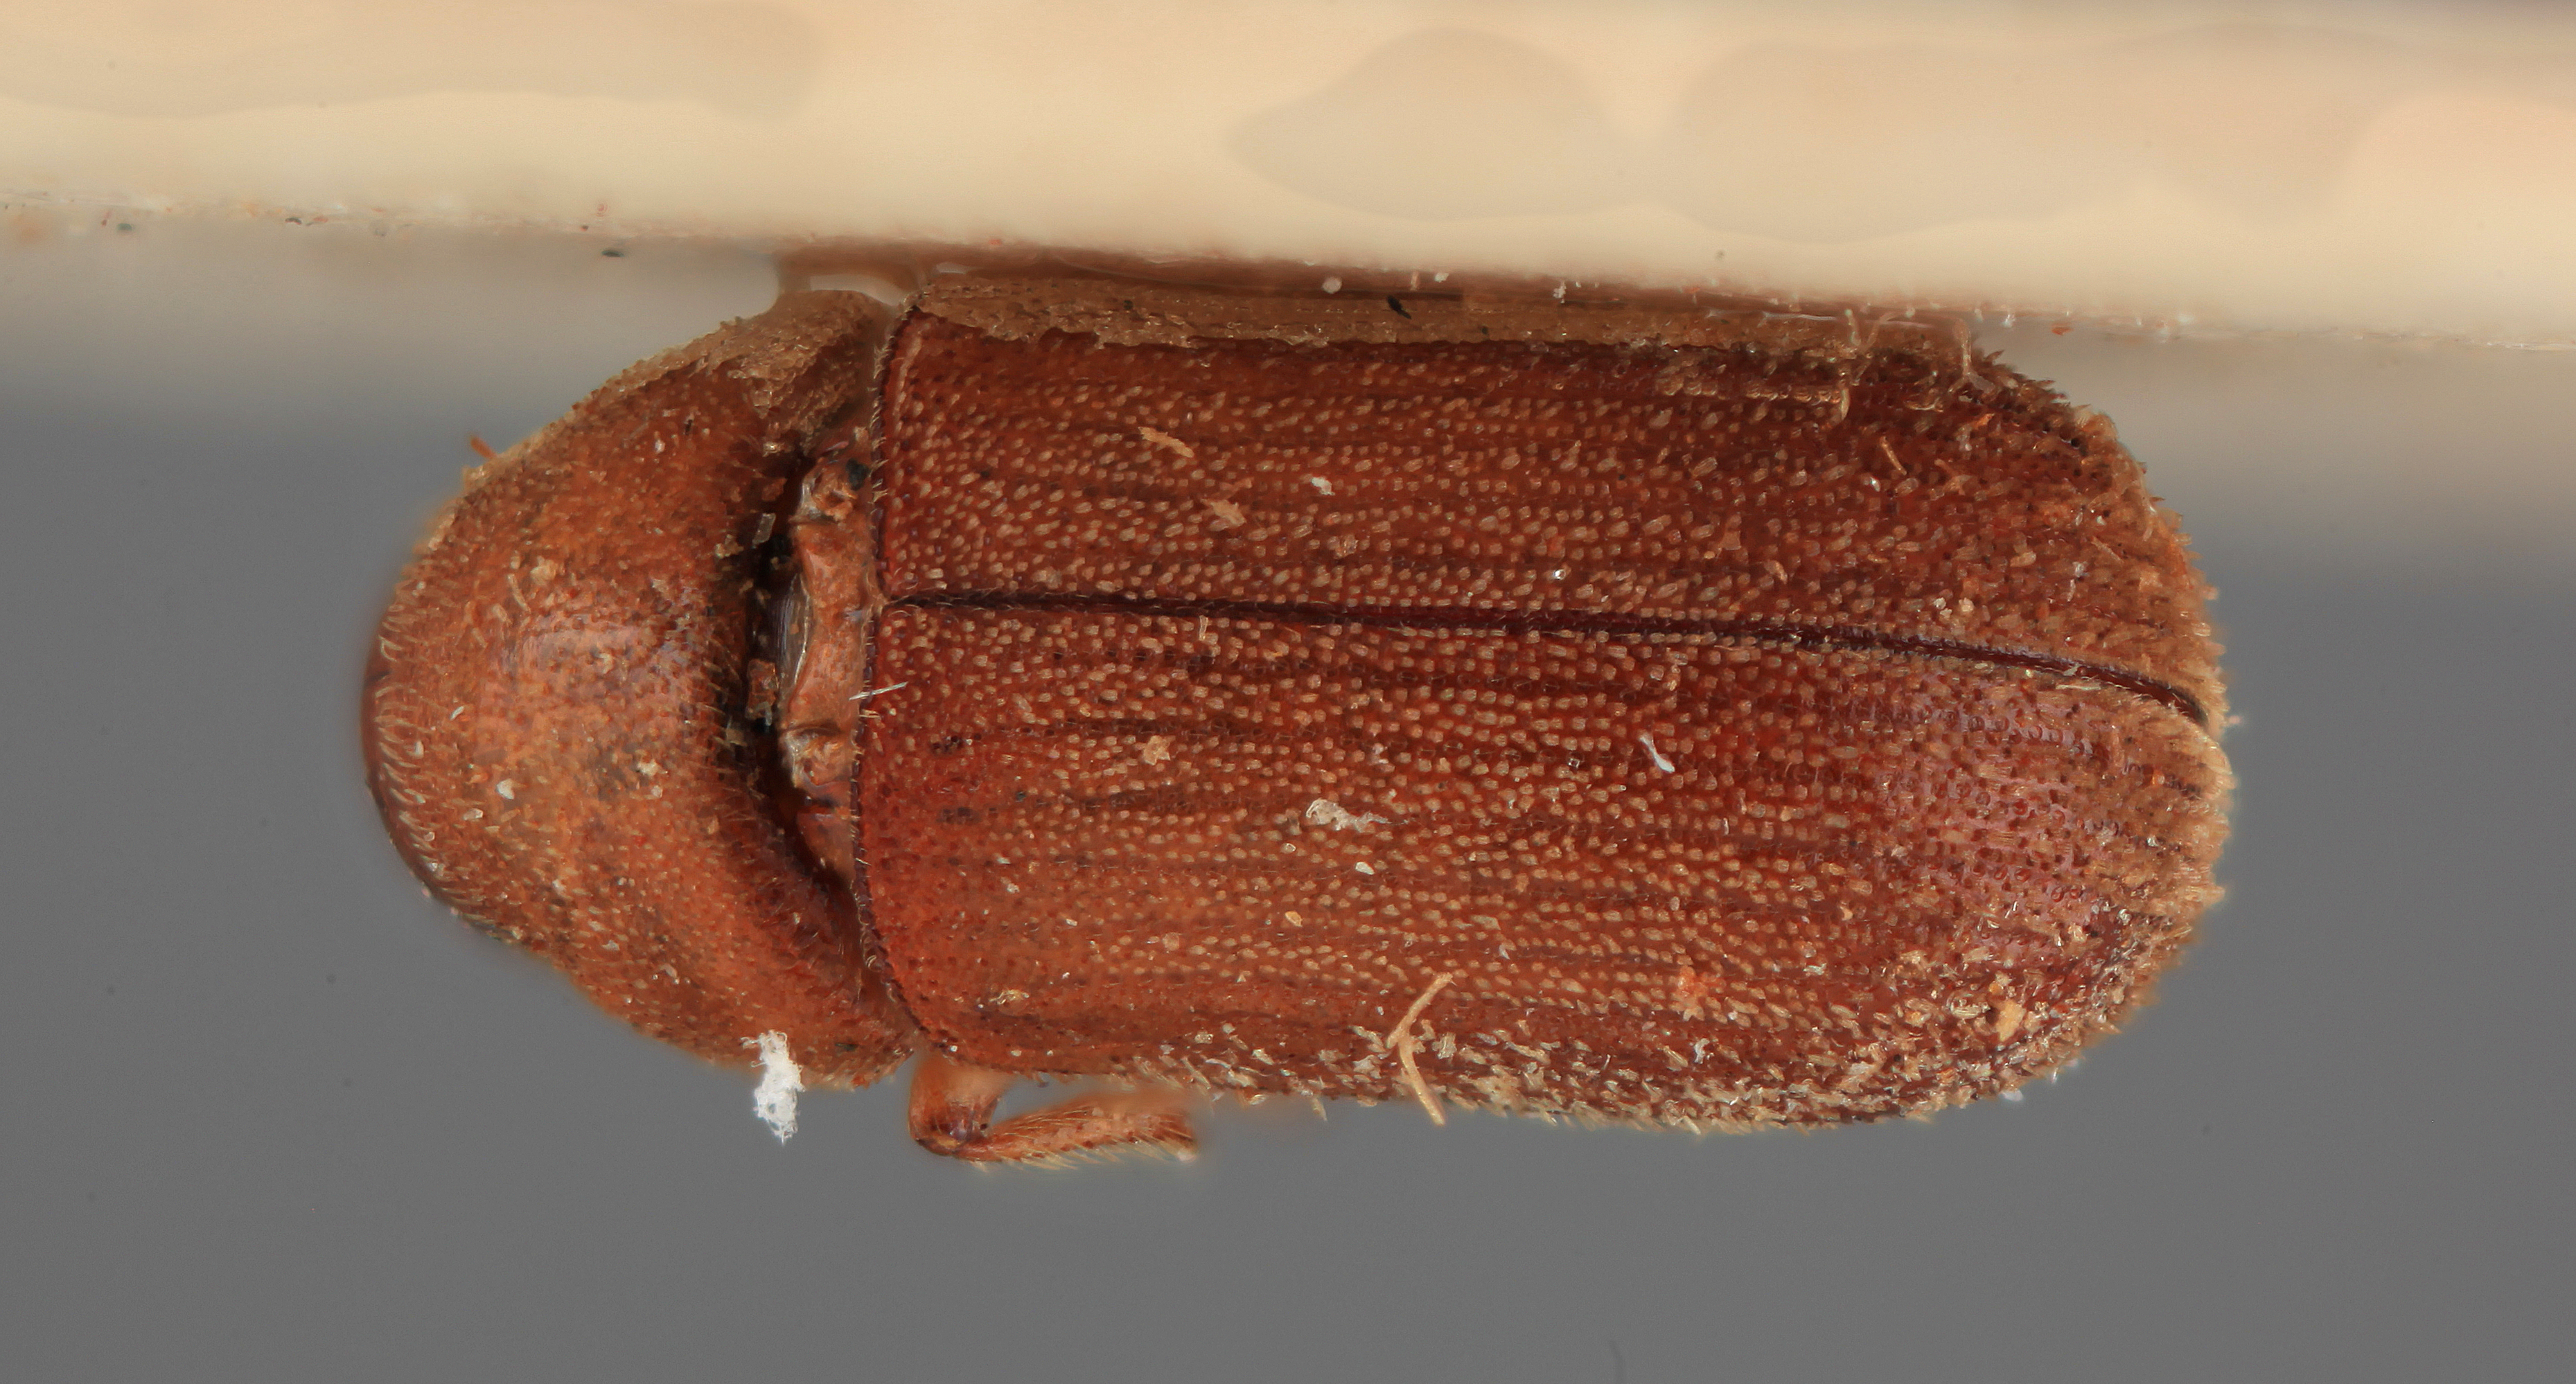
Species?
Polygraphus querci
